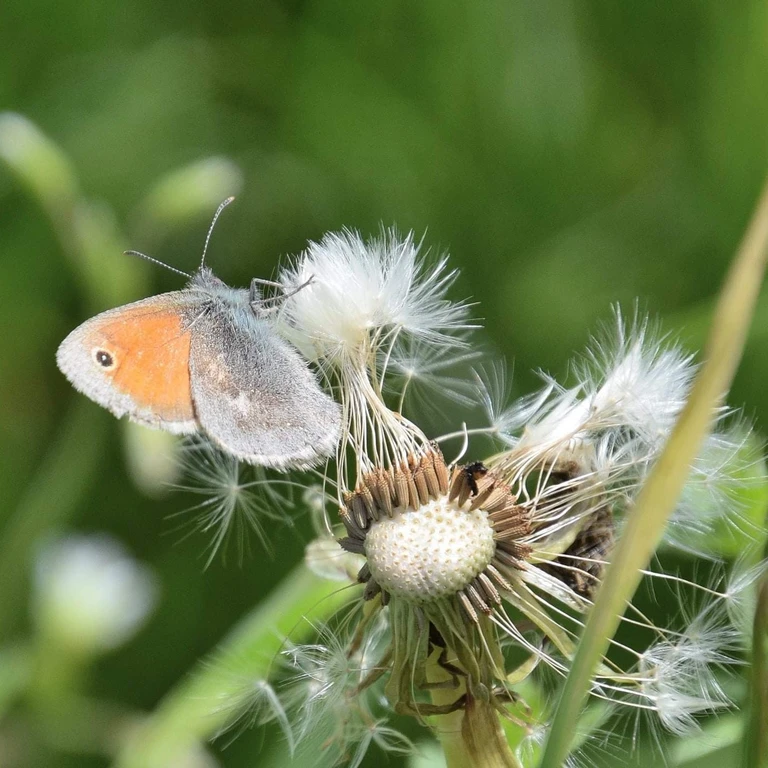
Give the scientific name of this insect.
Coenonympha pamphilus
